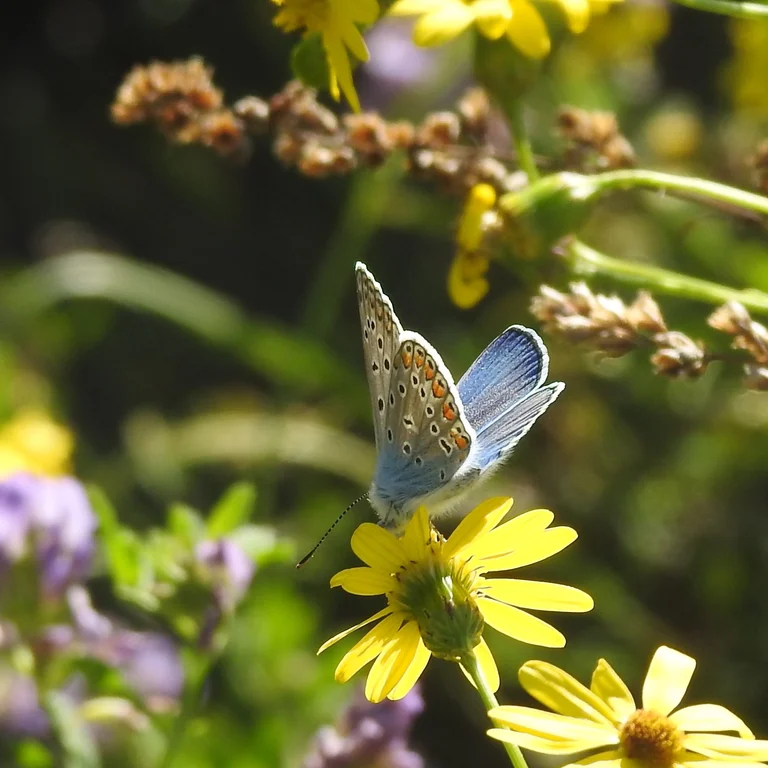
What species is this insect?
Polyommatus icarus
